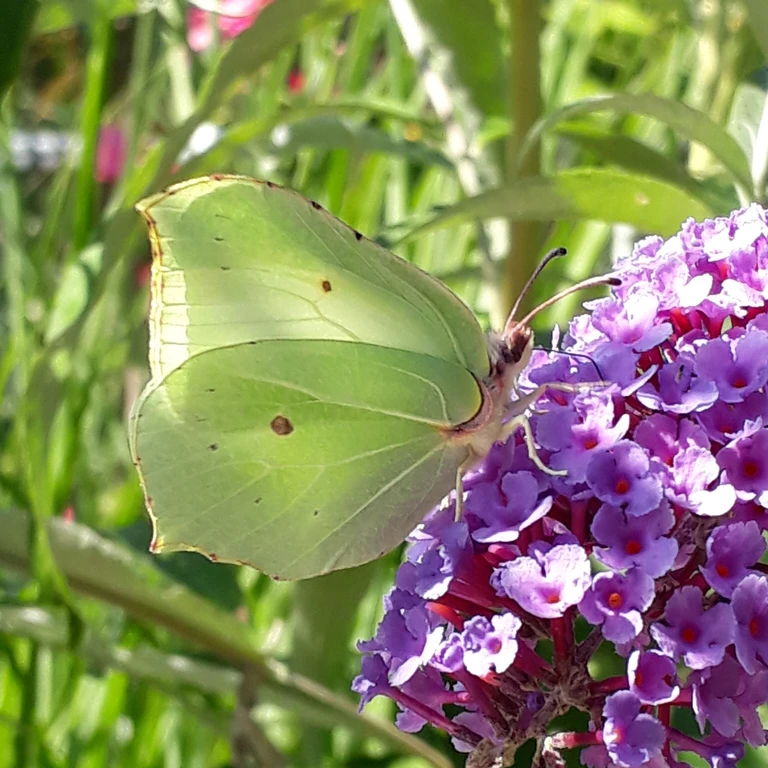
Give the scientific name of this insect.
Gonepteryx rhamni
